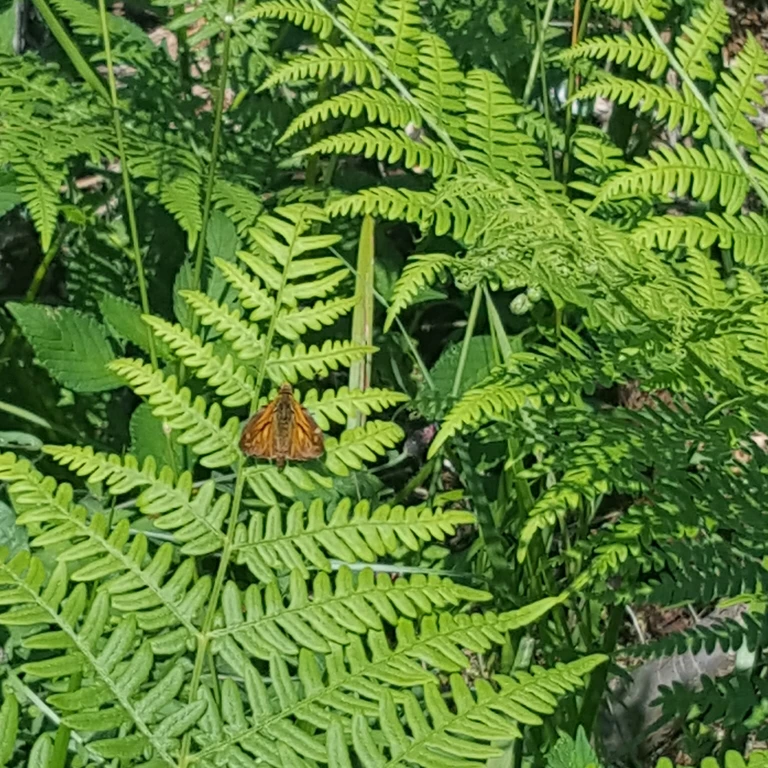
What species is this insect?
Ochlodes sylvanus (also Ochlodes venata)
